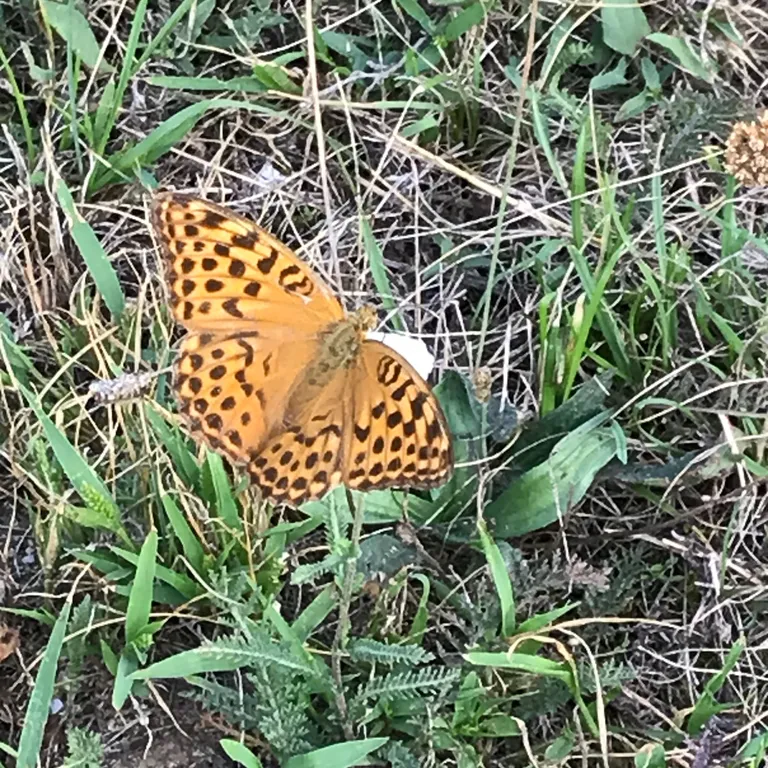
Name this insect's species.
Argynnis paphia
